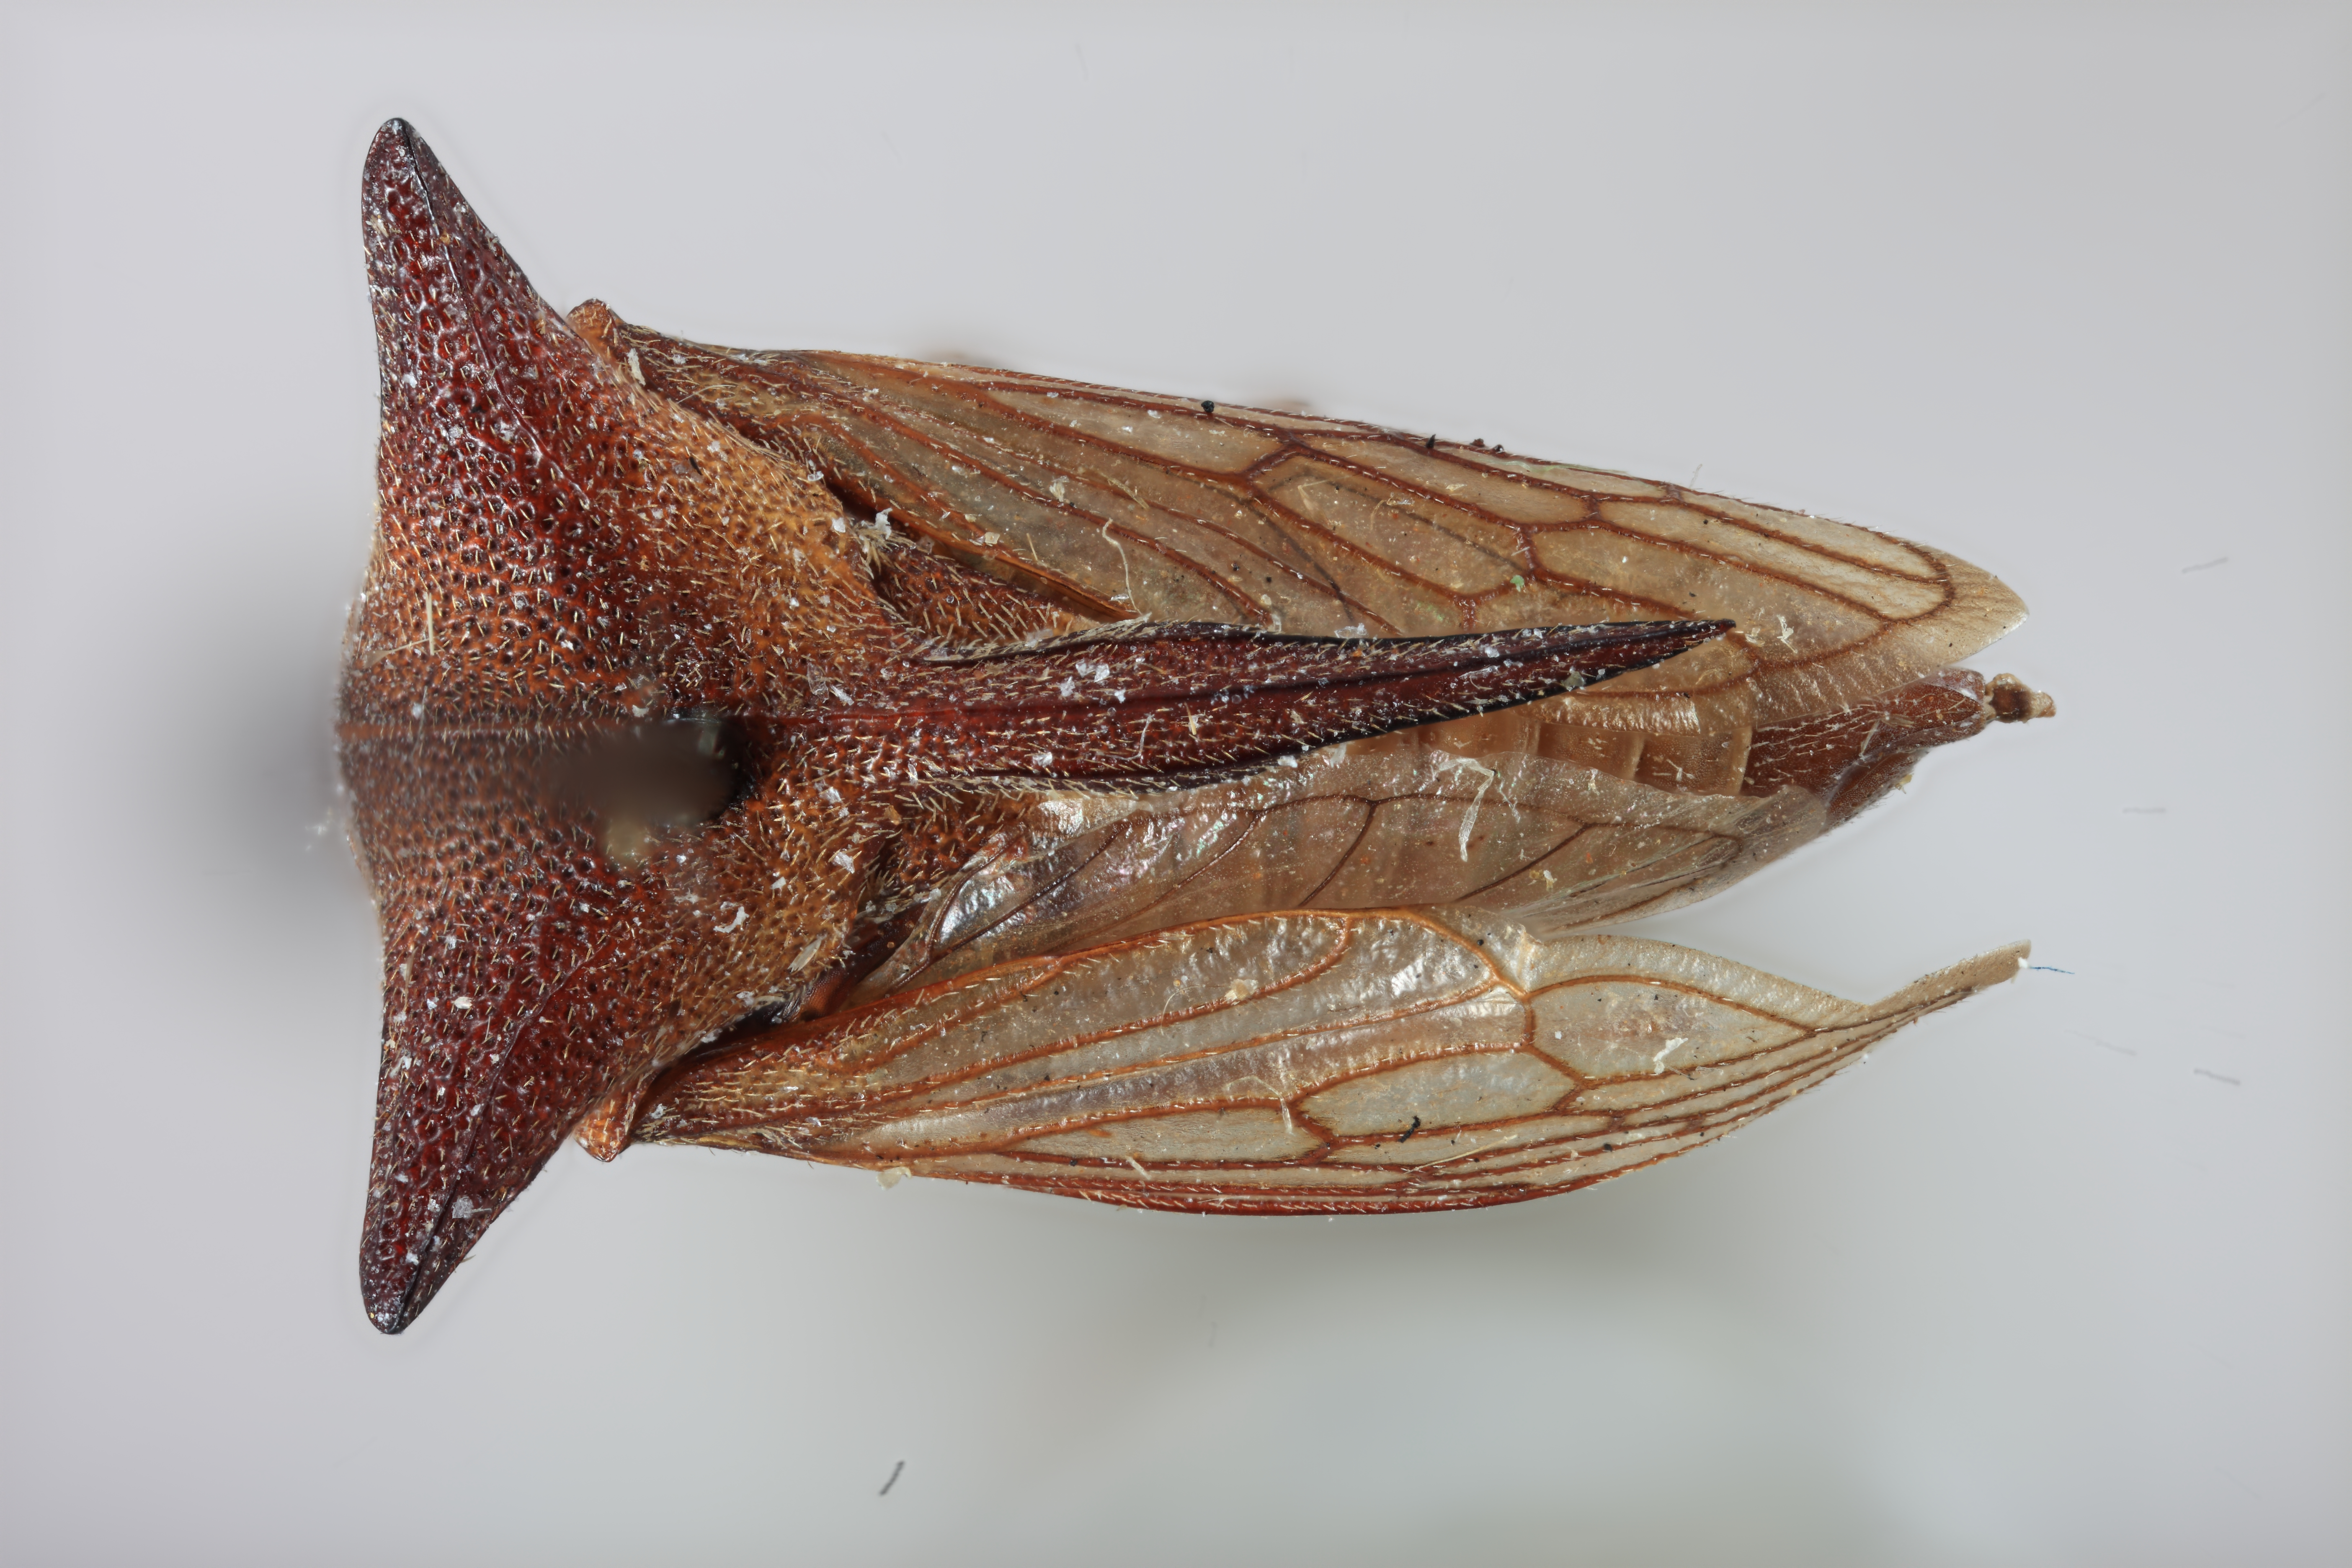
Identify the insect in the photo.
Otinotus arcuatus
